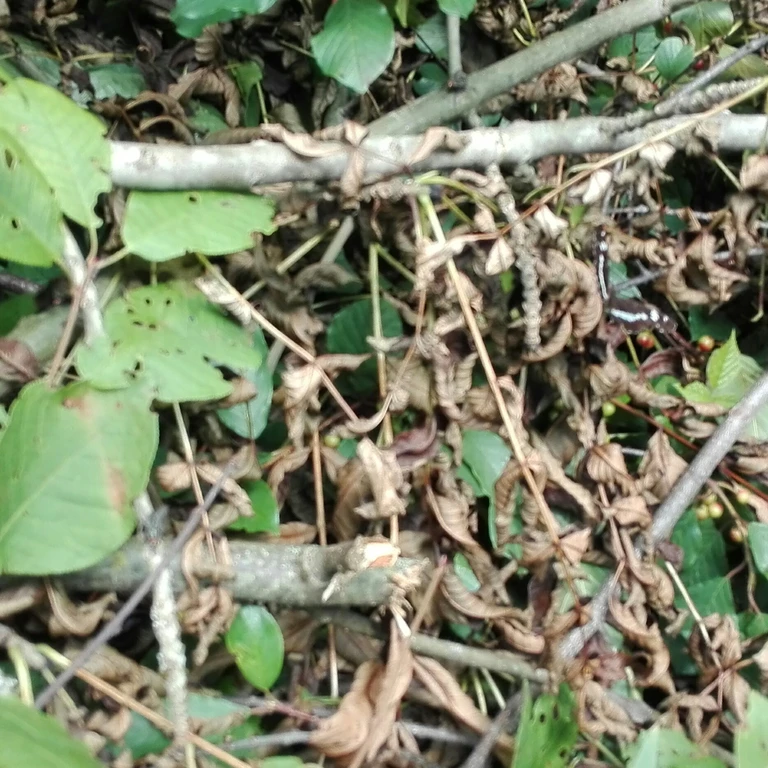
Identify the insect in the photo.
Limenitis camilla (also Ladoga camilla)
